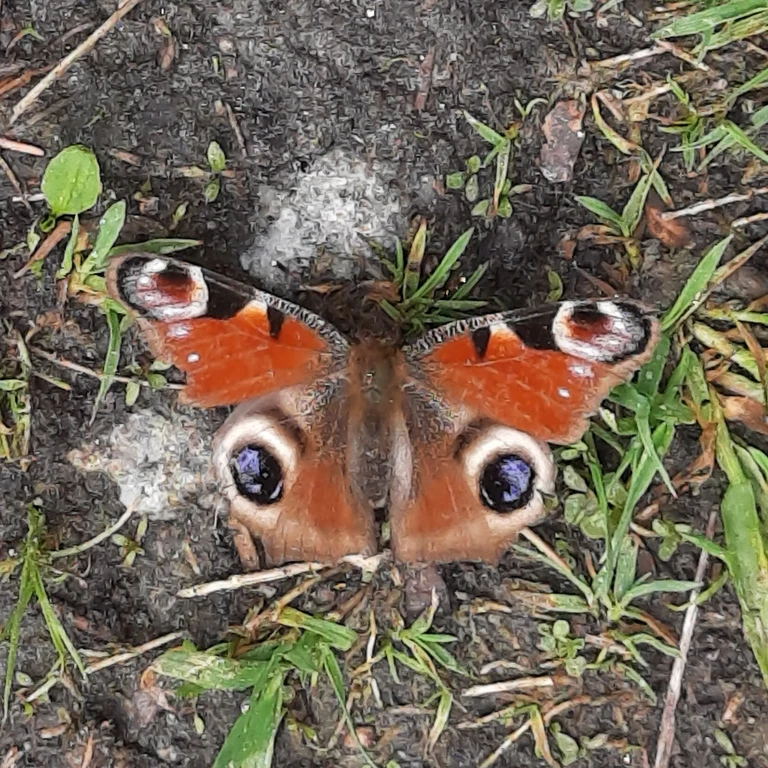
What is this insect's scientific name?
Aglais io
